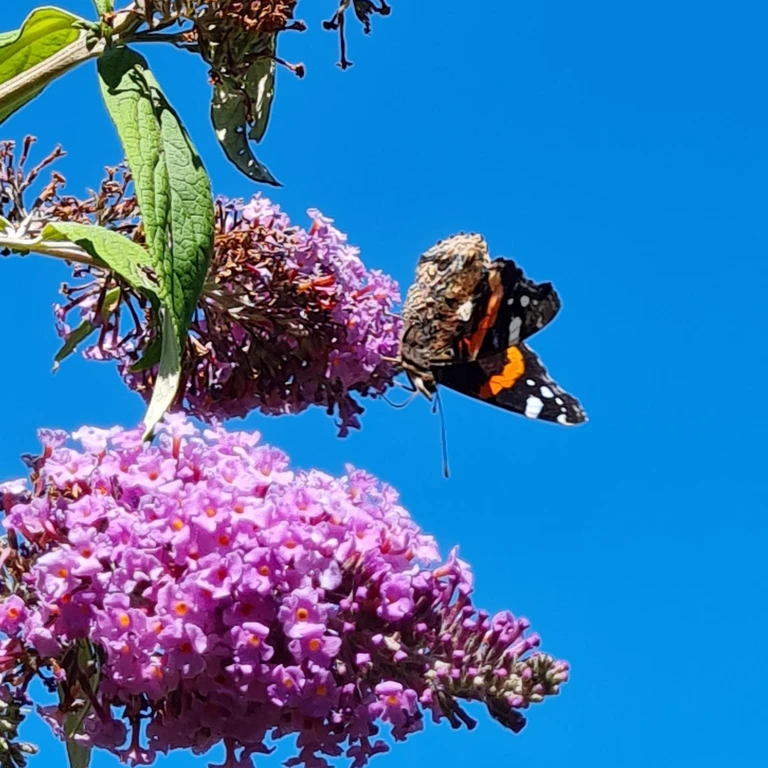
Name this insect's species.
Vanessa atalanta
